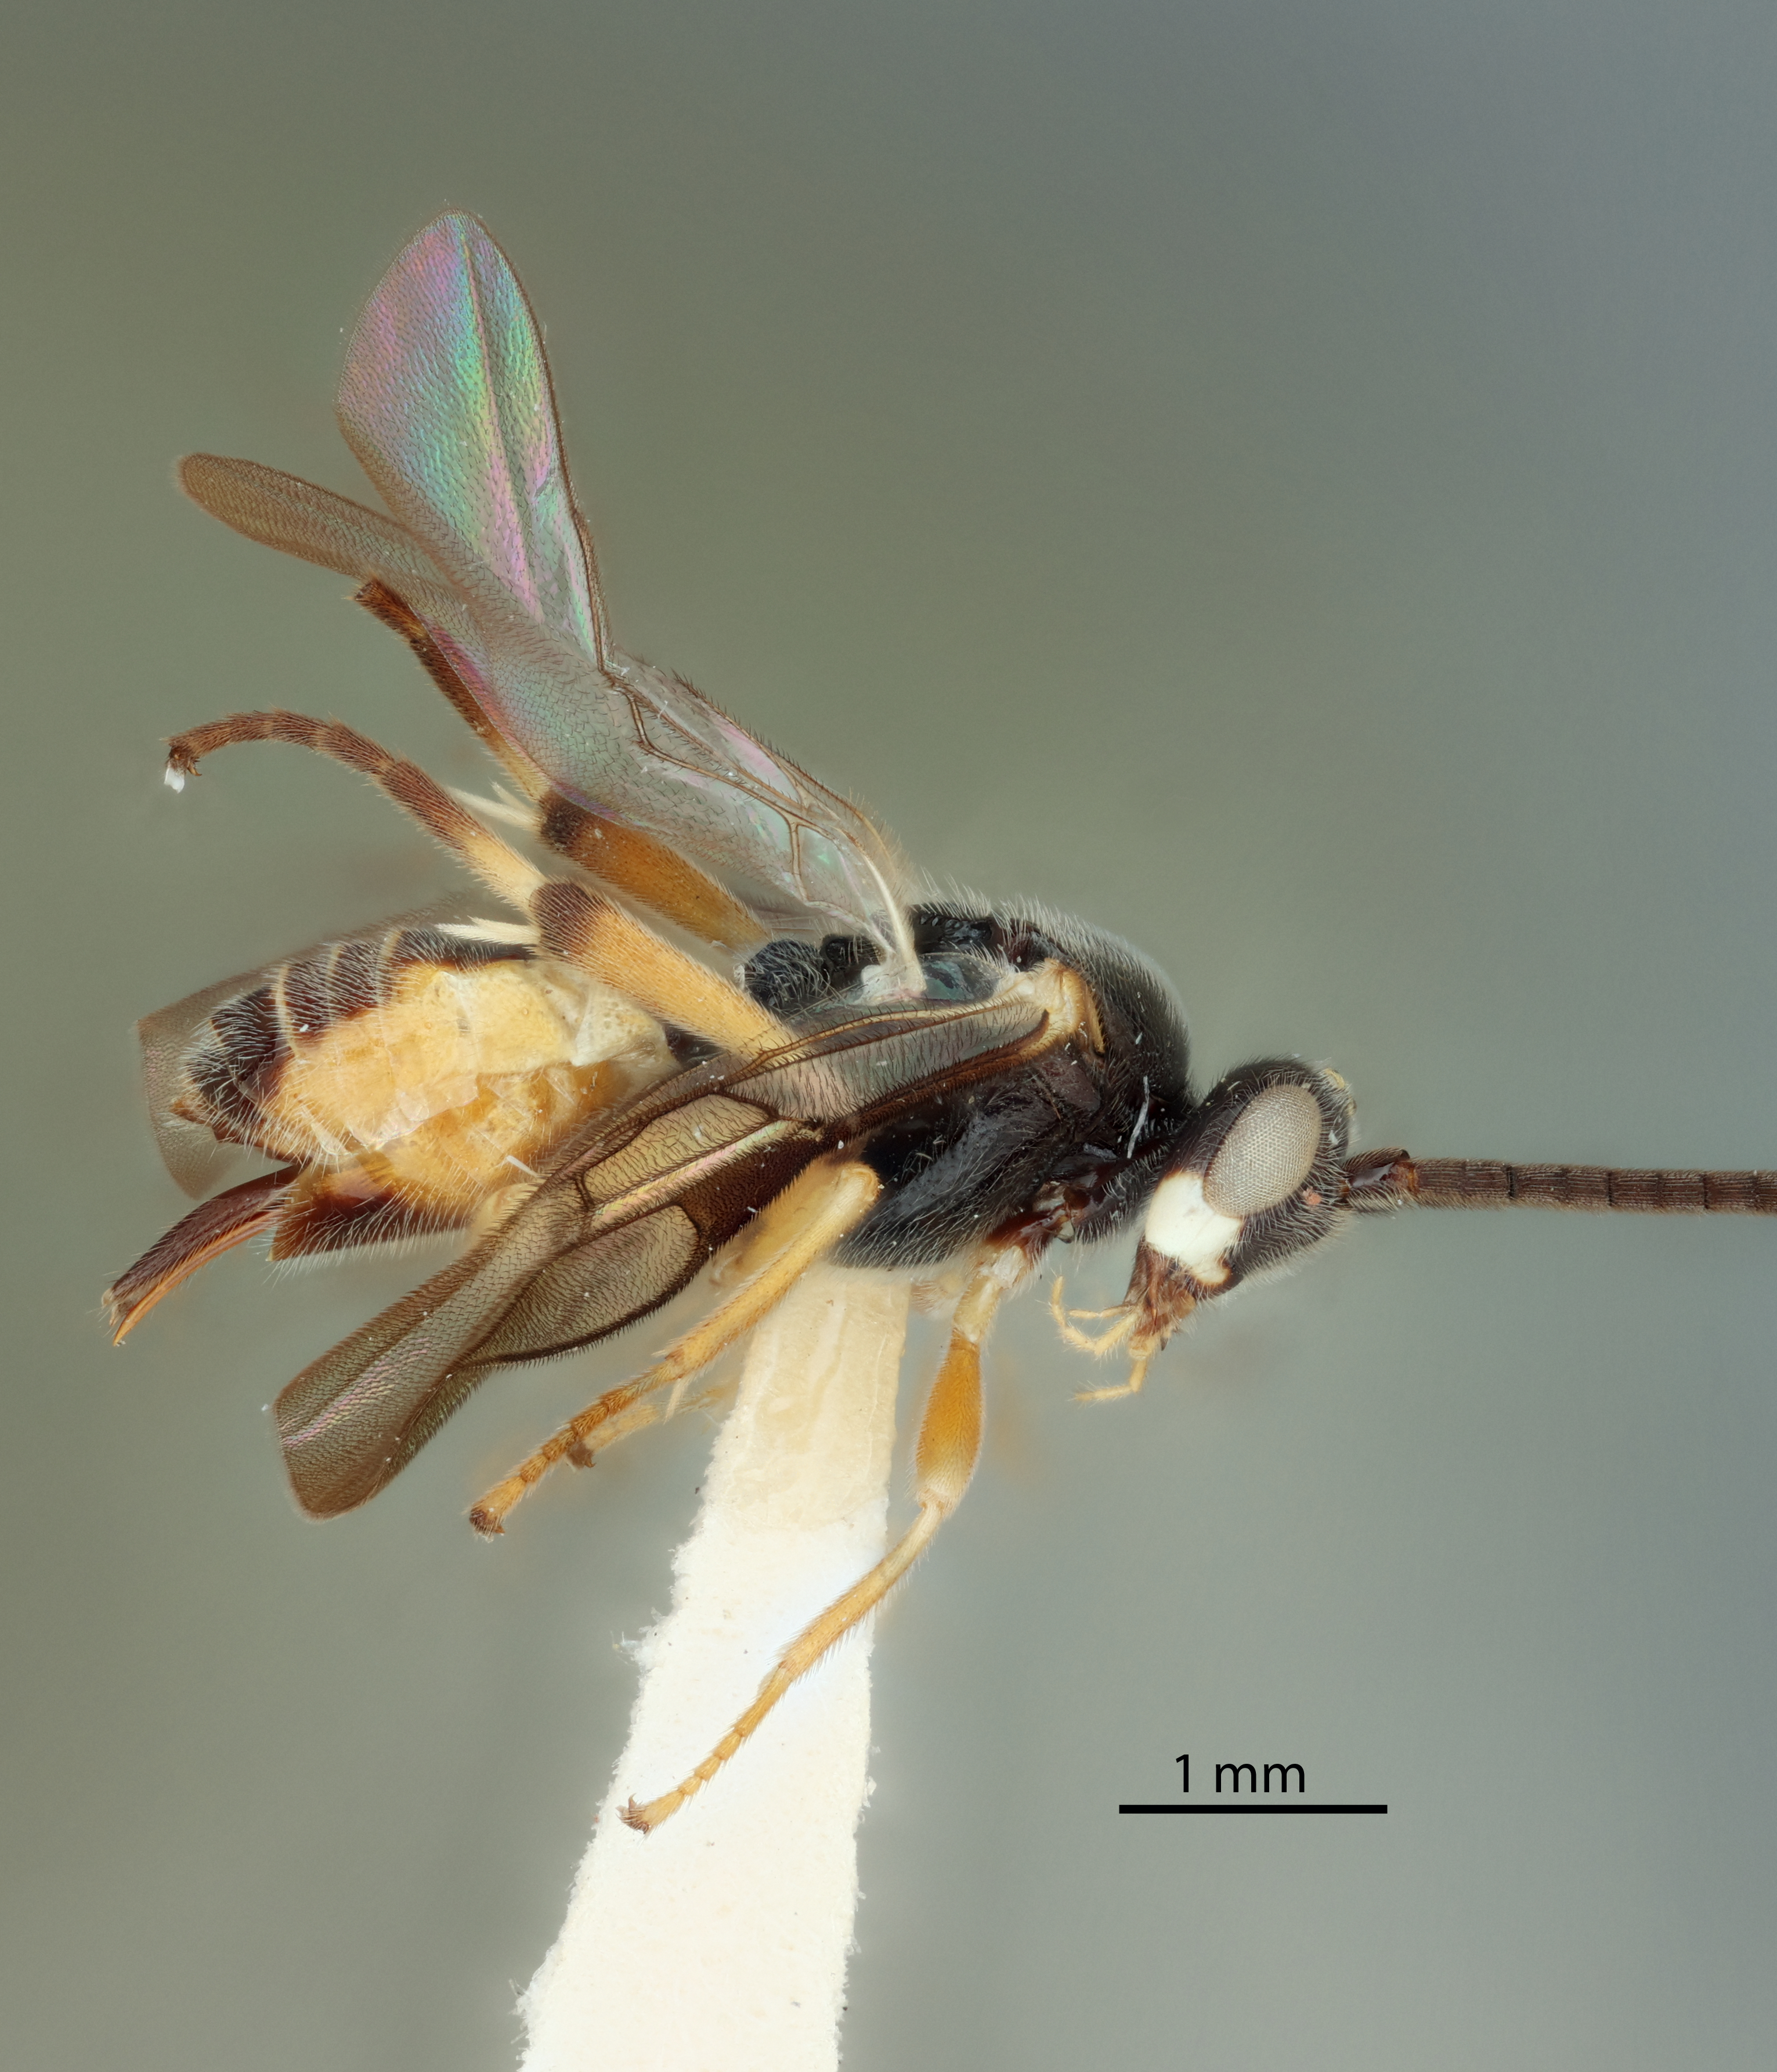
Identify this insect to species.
Alphomelon citroloma
